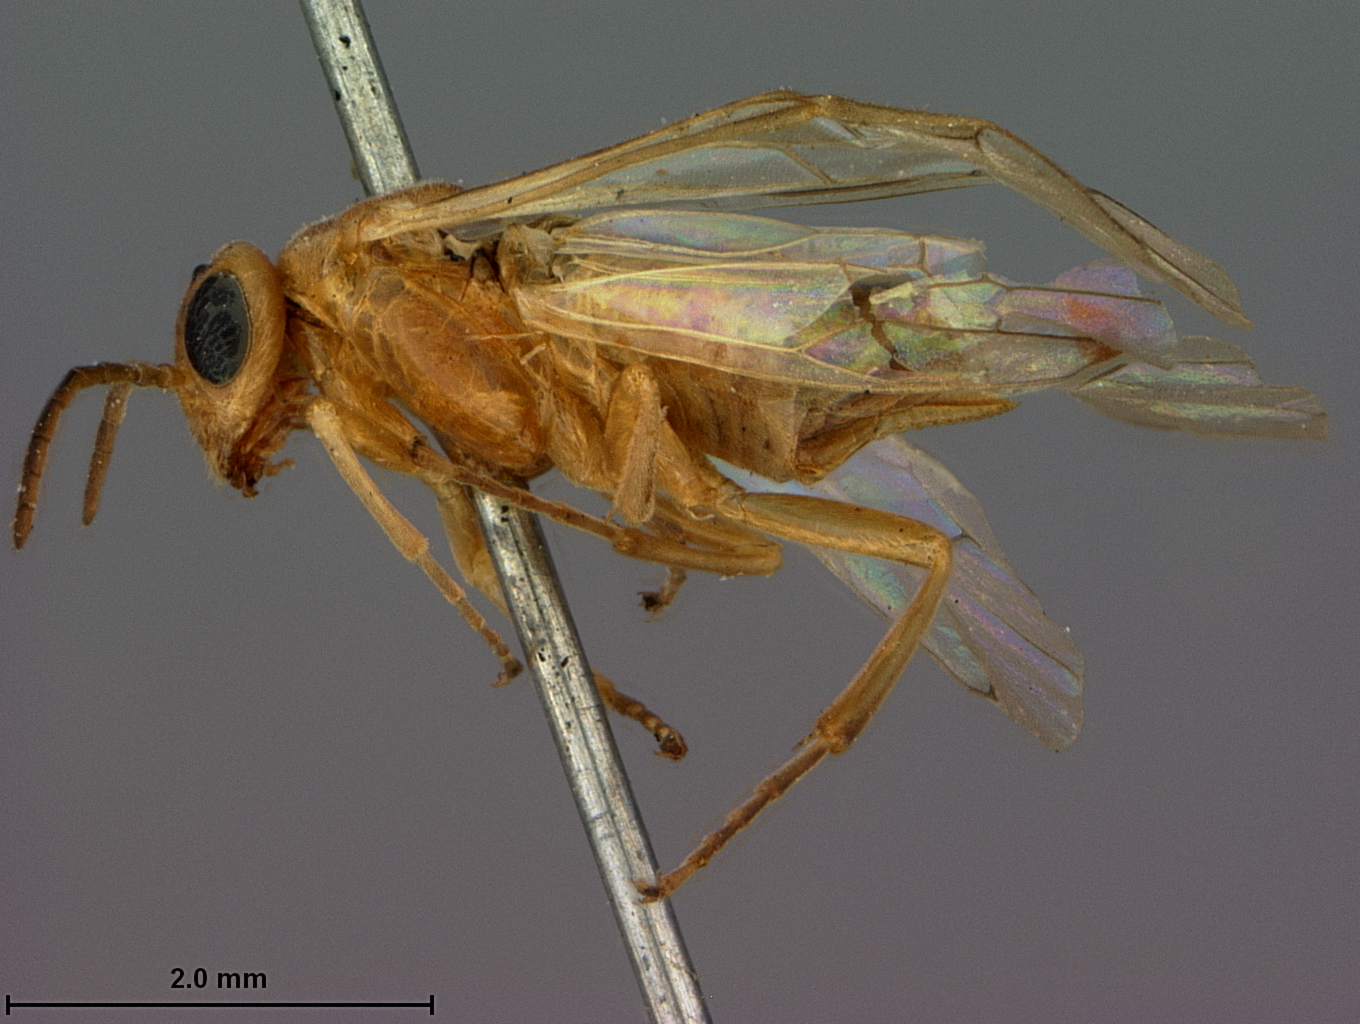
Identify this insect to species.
Hoplocampa xantha
